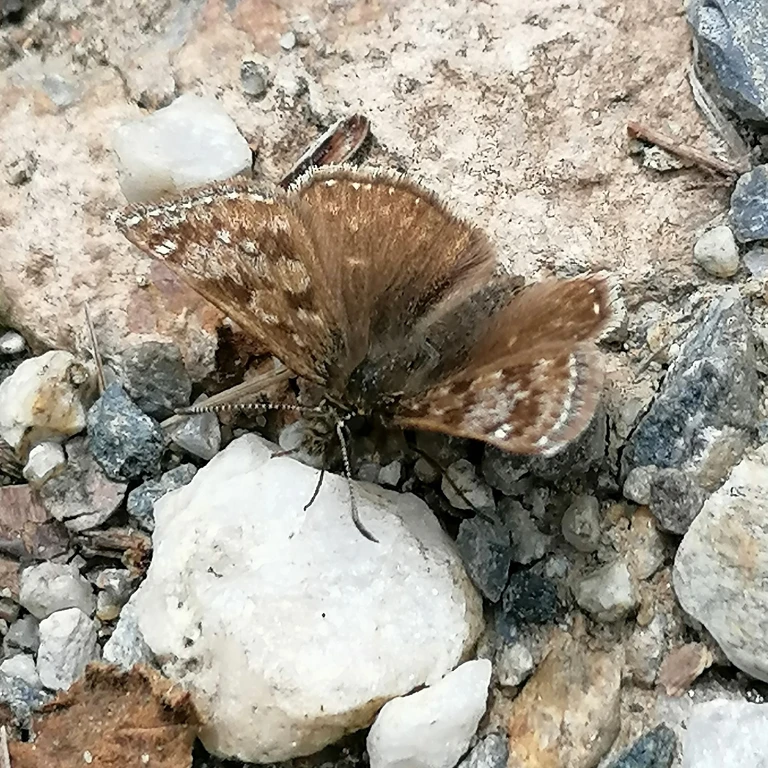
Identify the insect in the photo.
Erynnis tages
